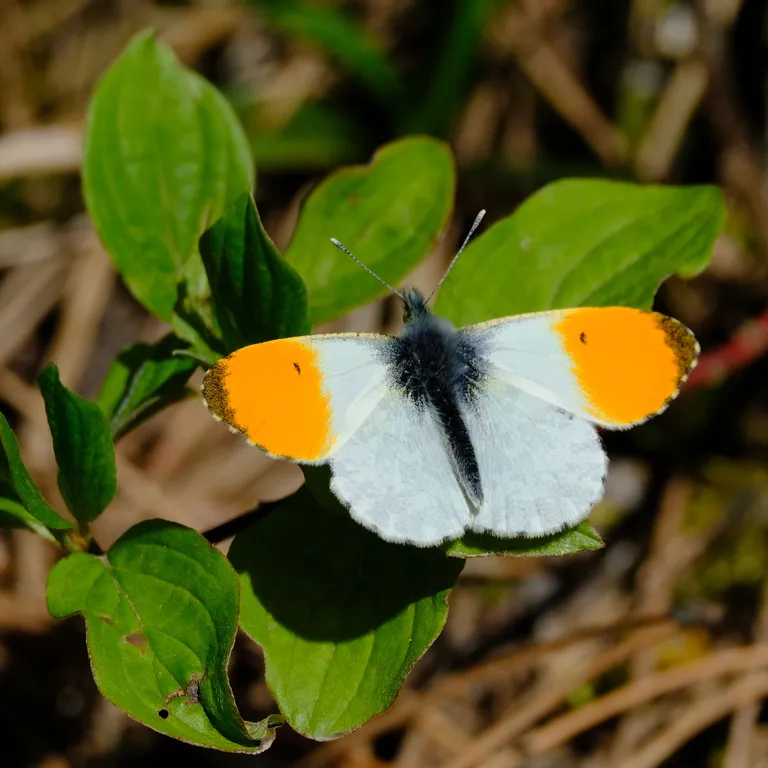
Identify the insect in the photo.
Anthocharis cardamines
